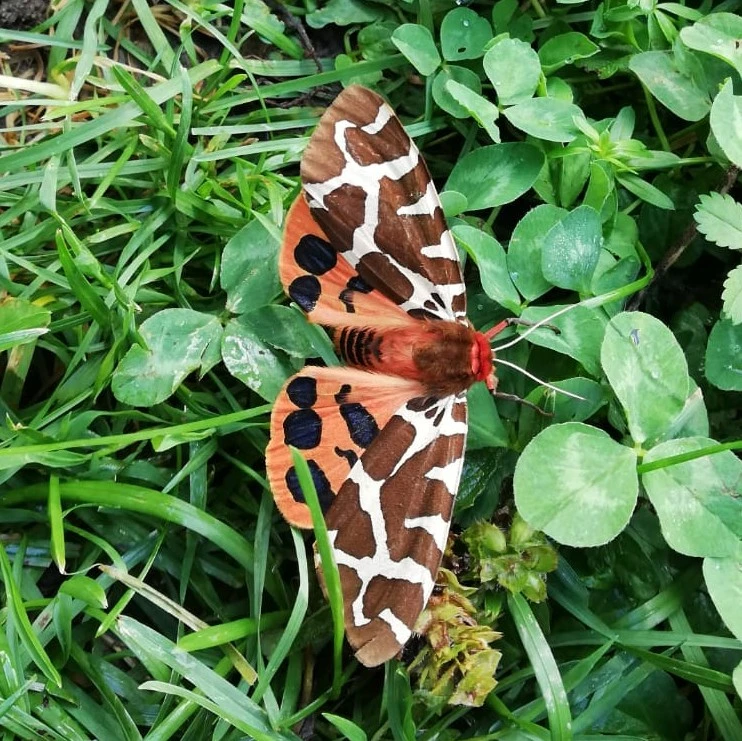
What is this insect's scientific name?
Arctia caja
